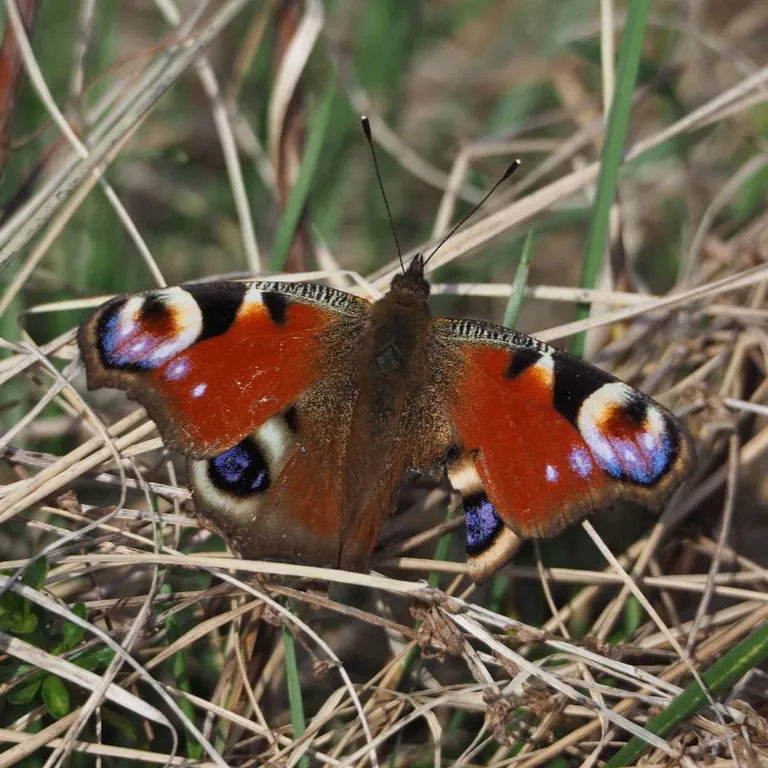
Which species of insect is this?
Aglais io
